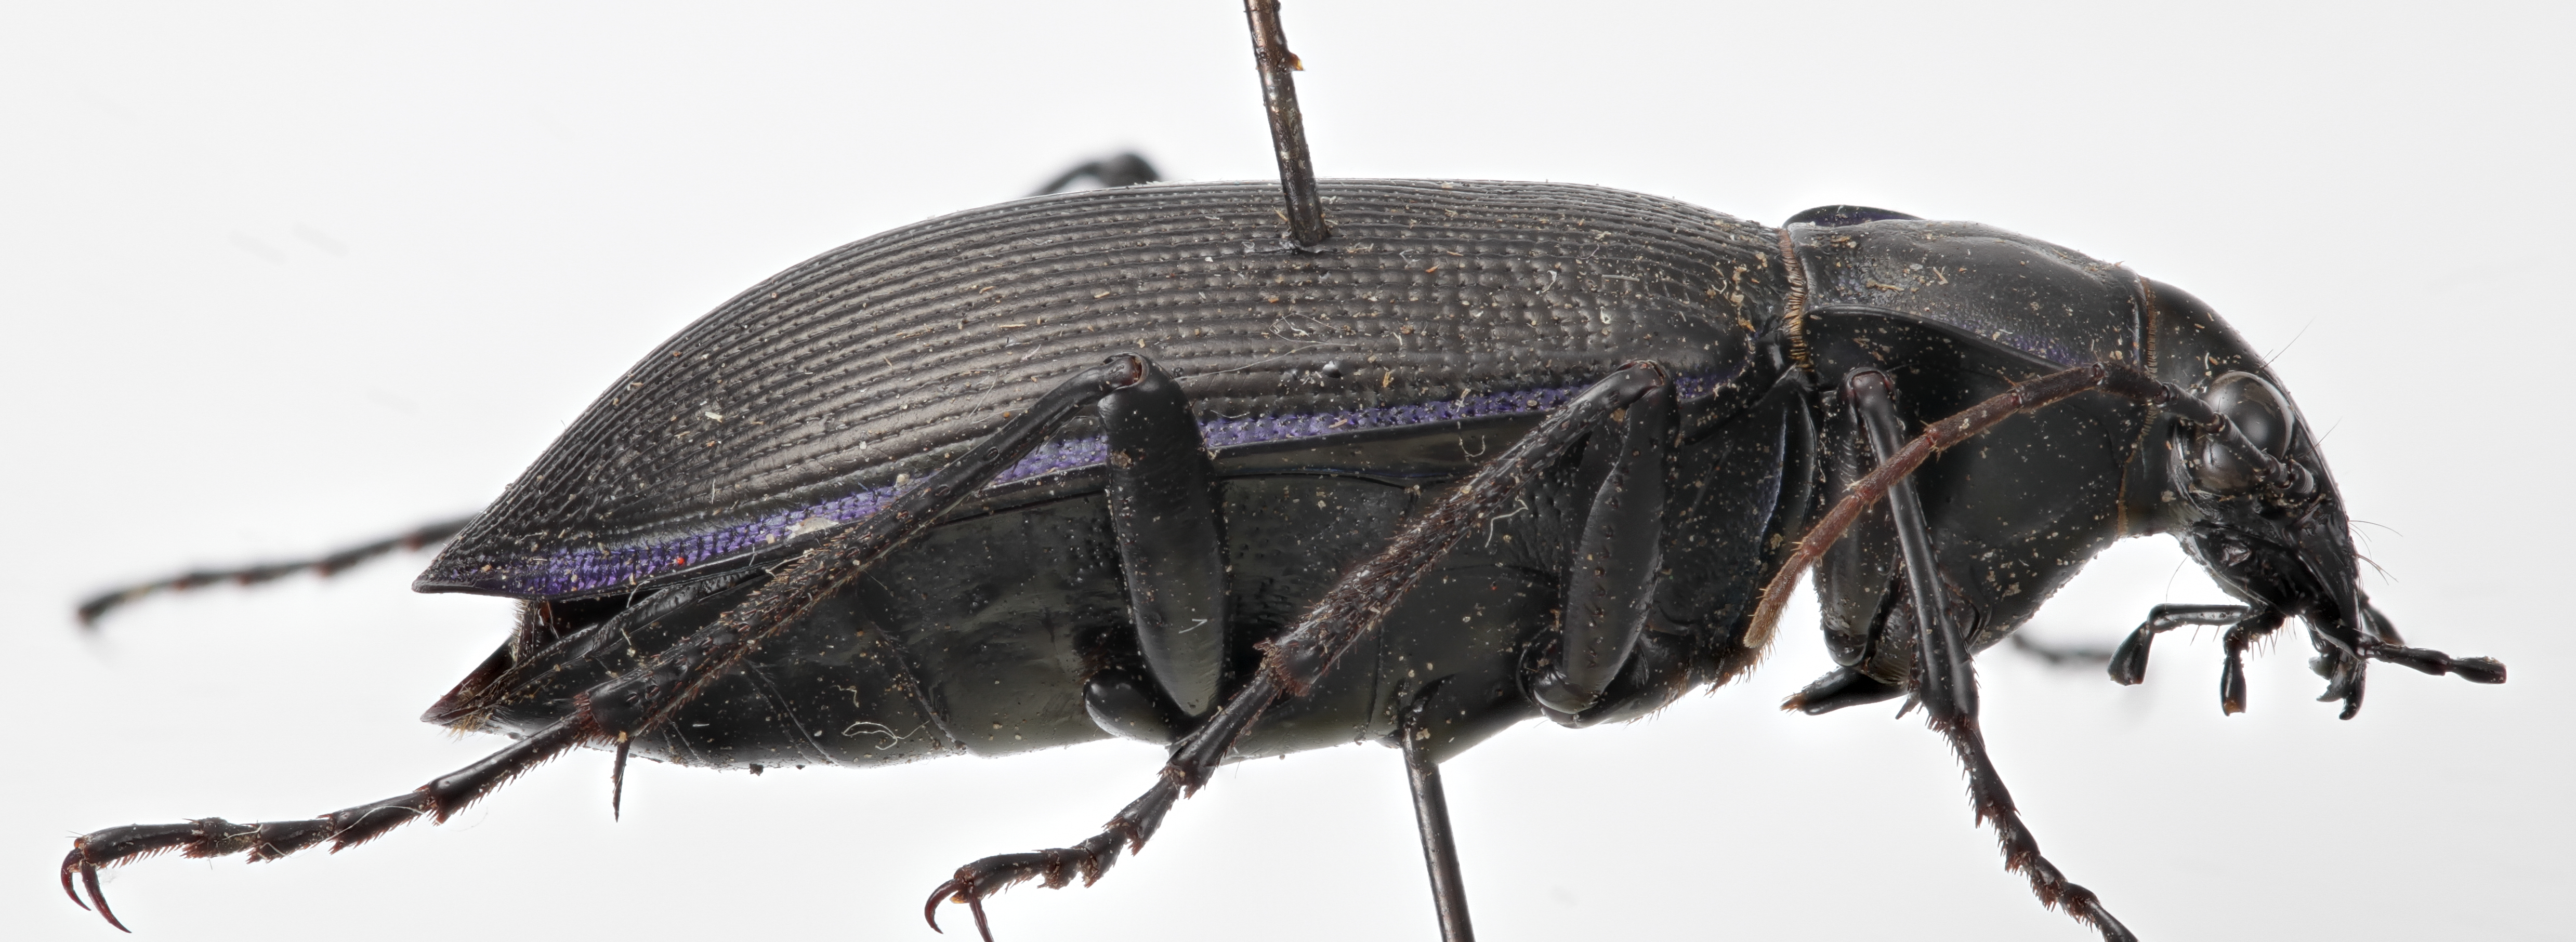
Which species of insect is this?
Calosoma externum
